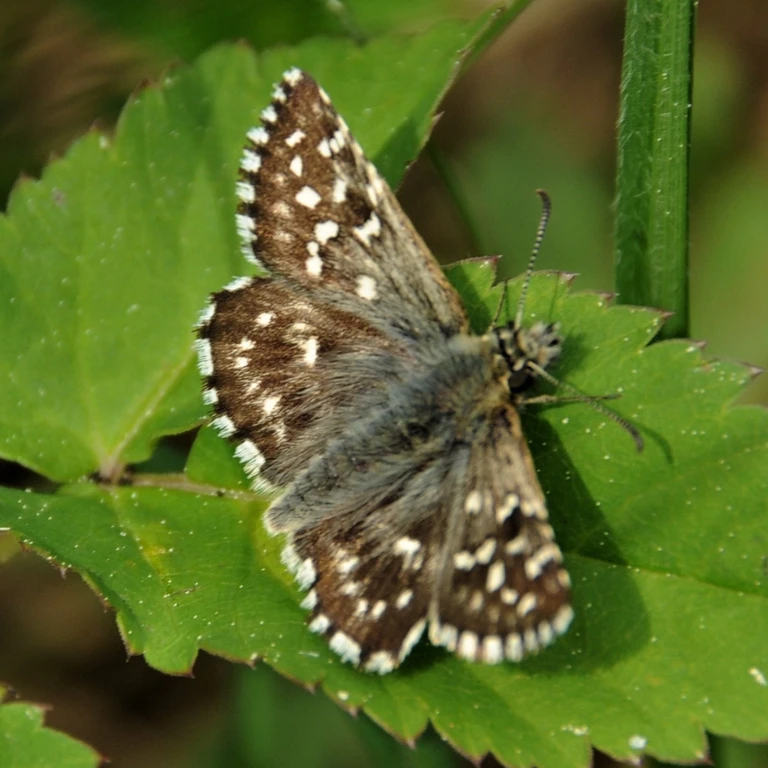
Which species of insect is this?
Pyrgus malvae
